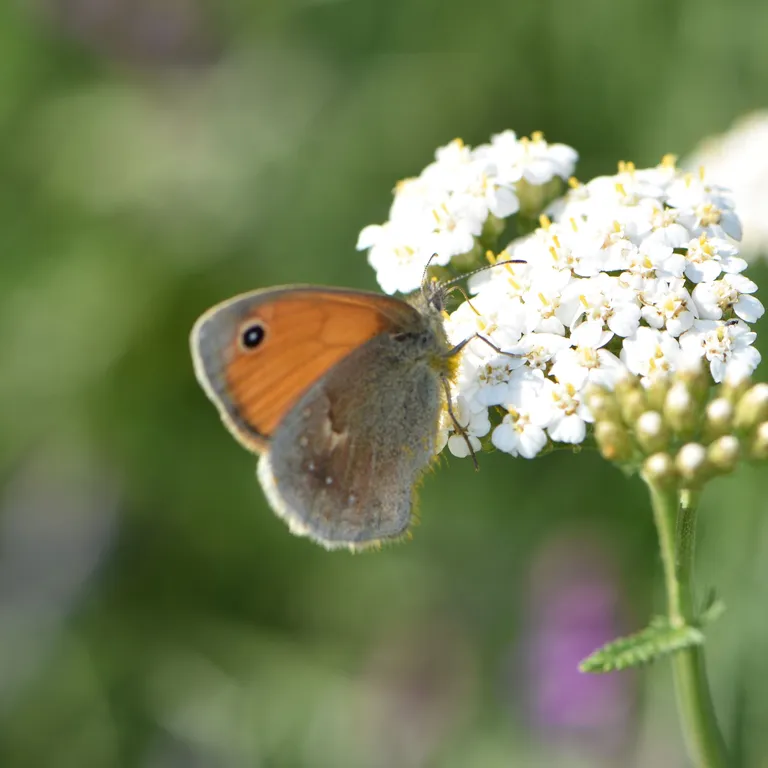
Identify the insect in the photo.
Coenonympha pamphilus
